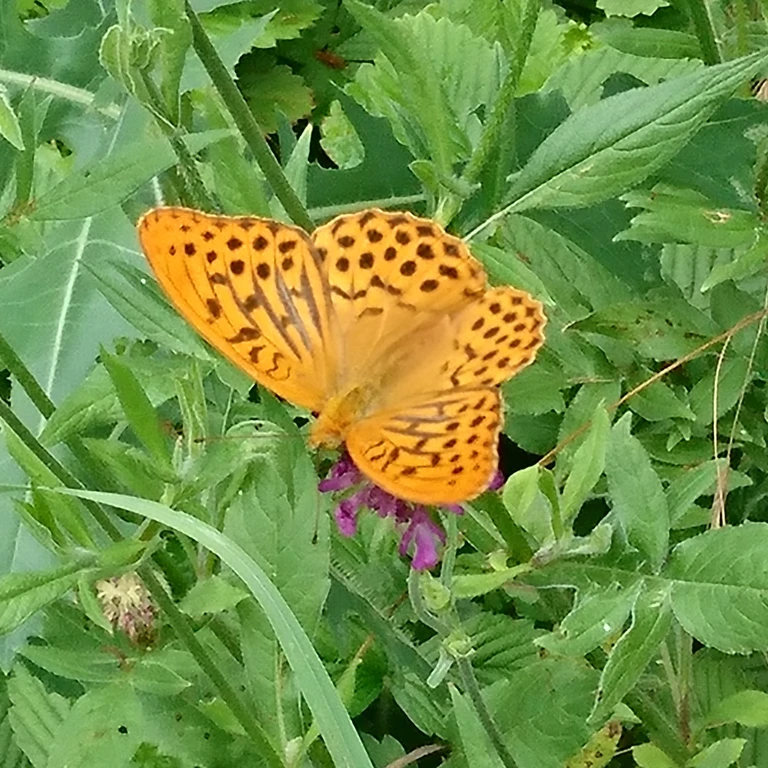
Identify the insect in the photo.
Argynnis paphia
